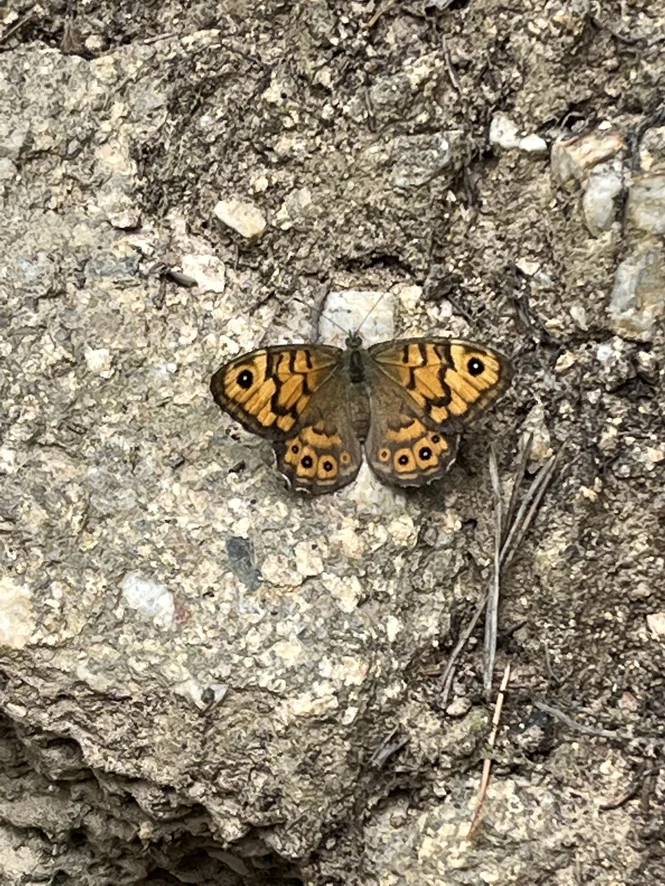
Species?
Lasiommata megera (also Pararge megera)
